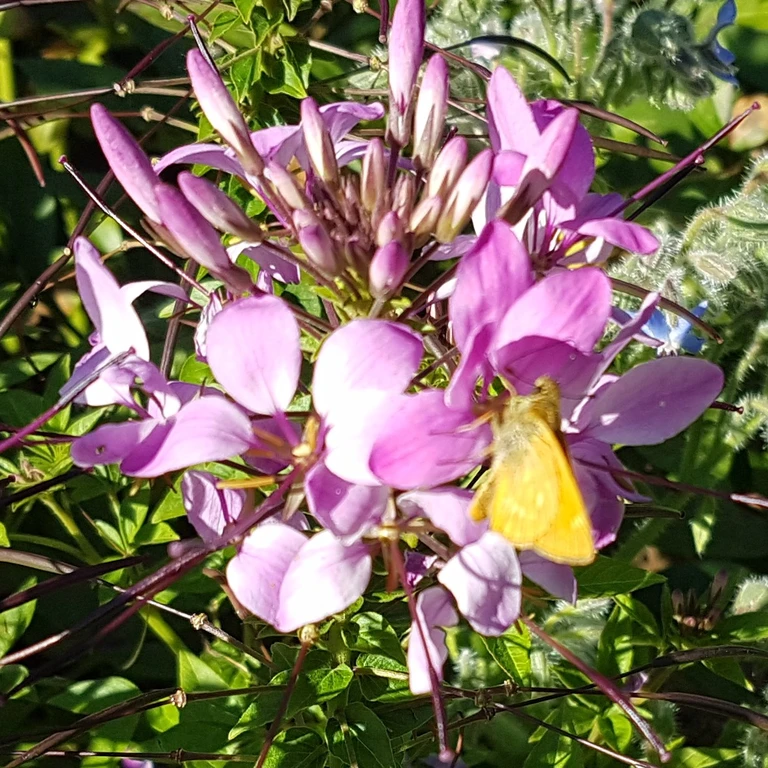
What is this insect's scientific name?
Ochlodes sylvanus (also Ochlodes venata)
